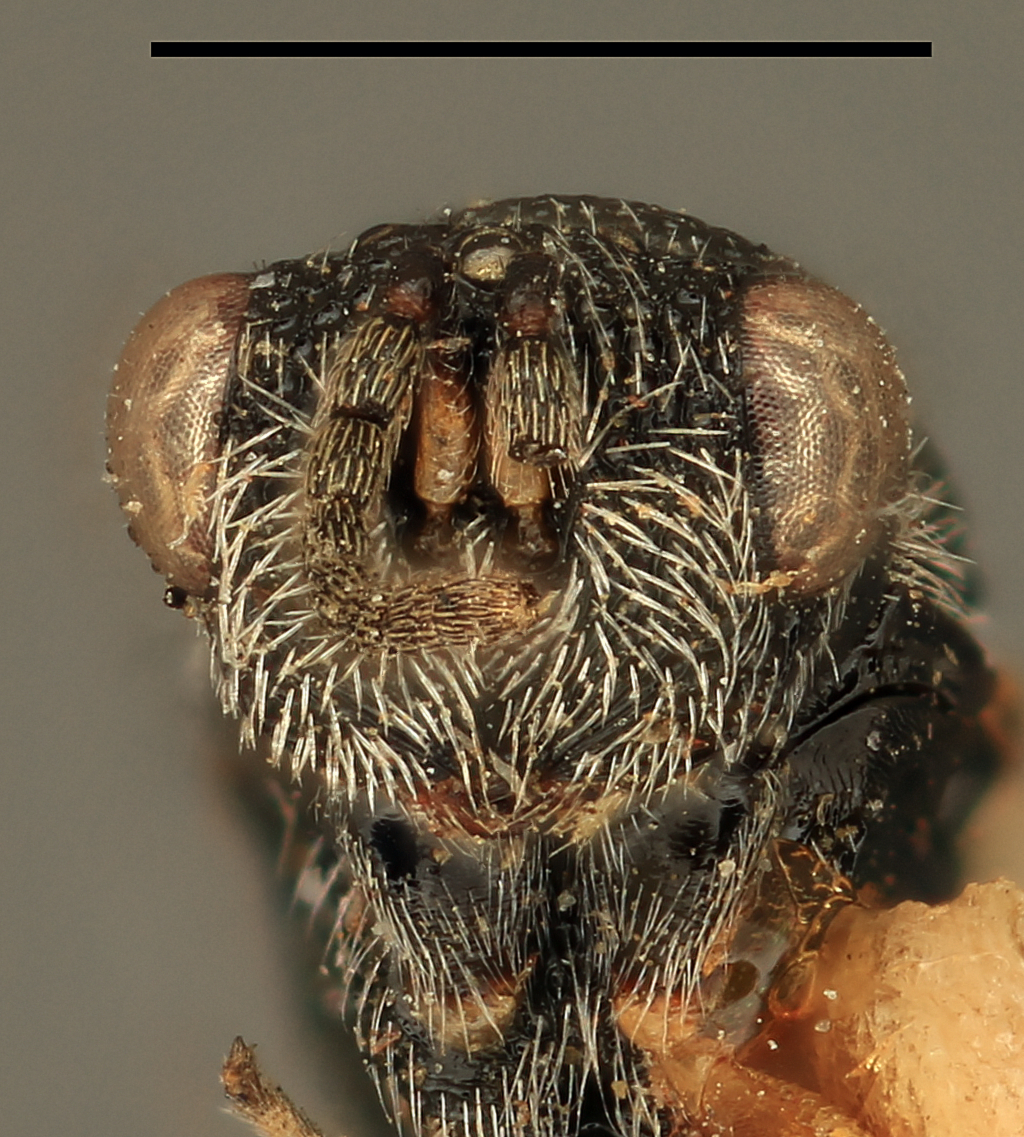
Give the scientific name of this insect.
Eurytoma lata
